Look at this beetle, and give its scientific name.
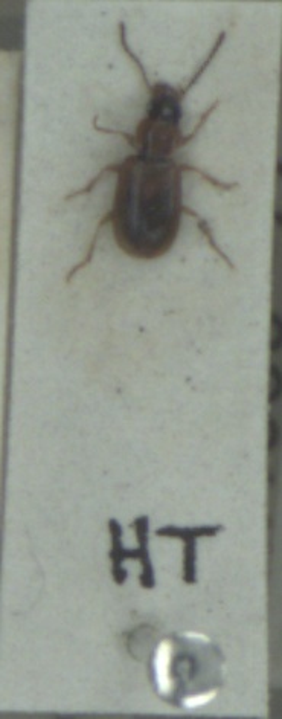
Acupalpus dubius
